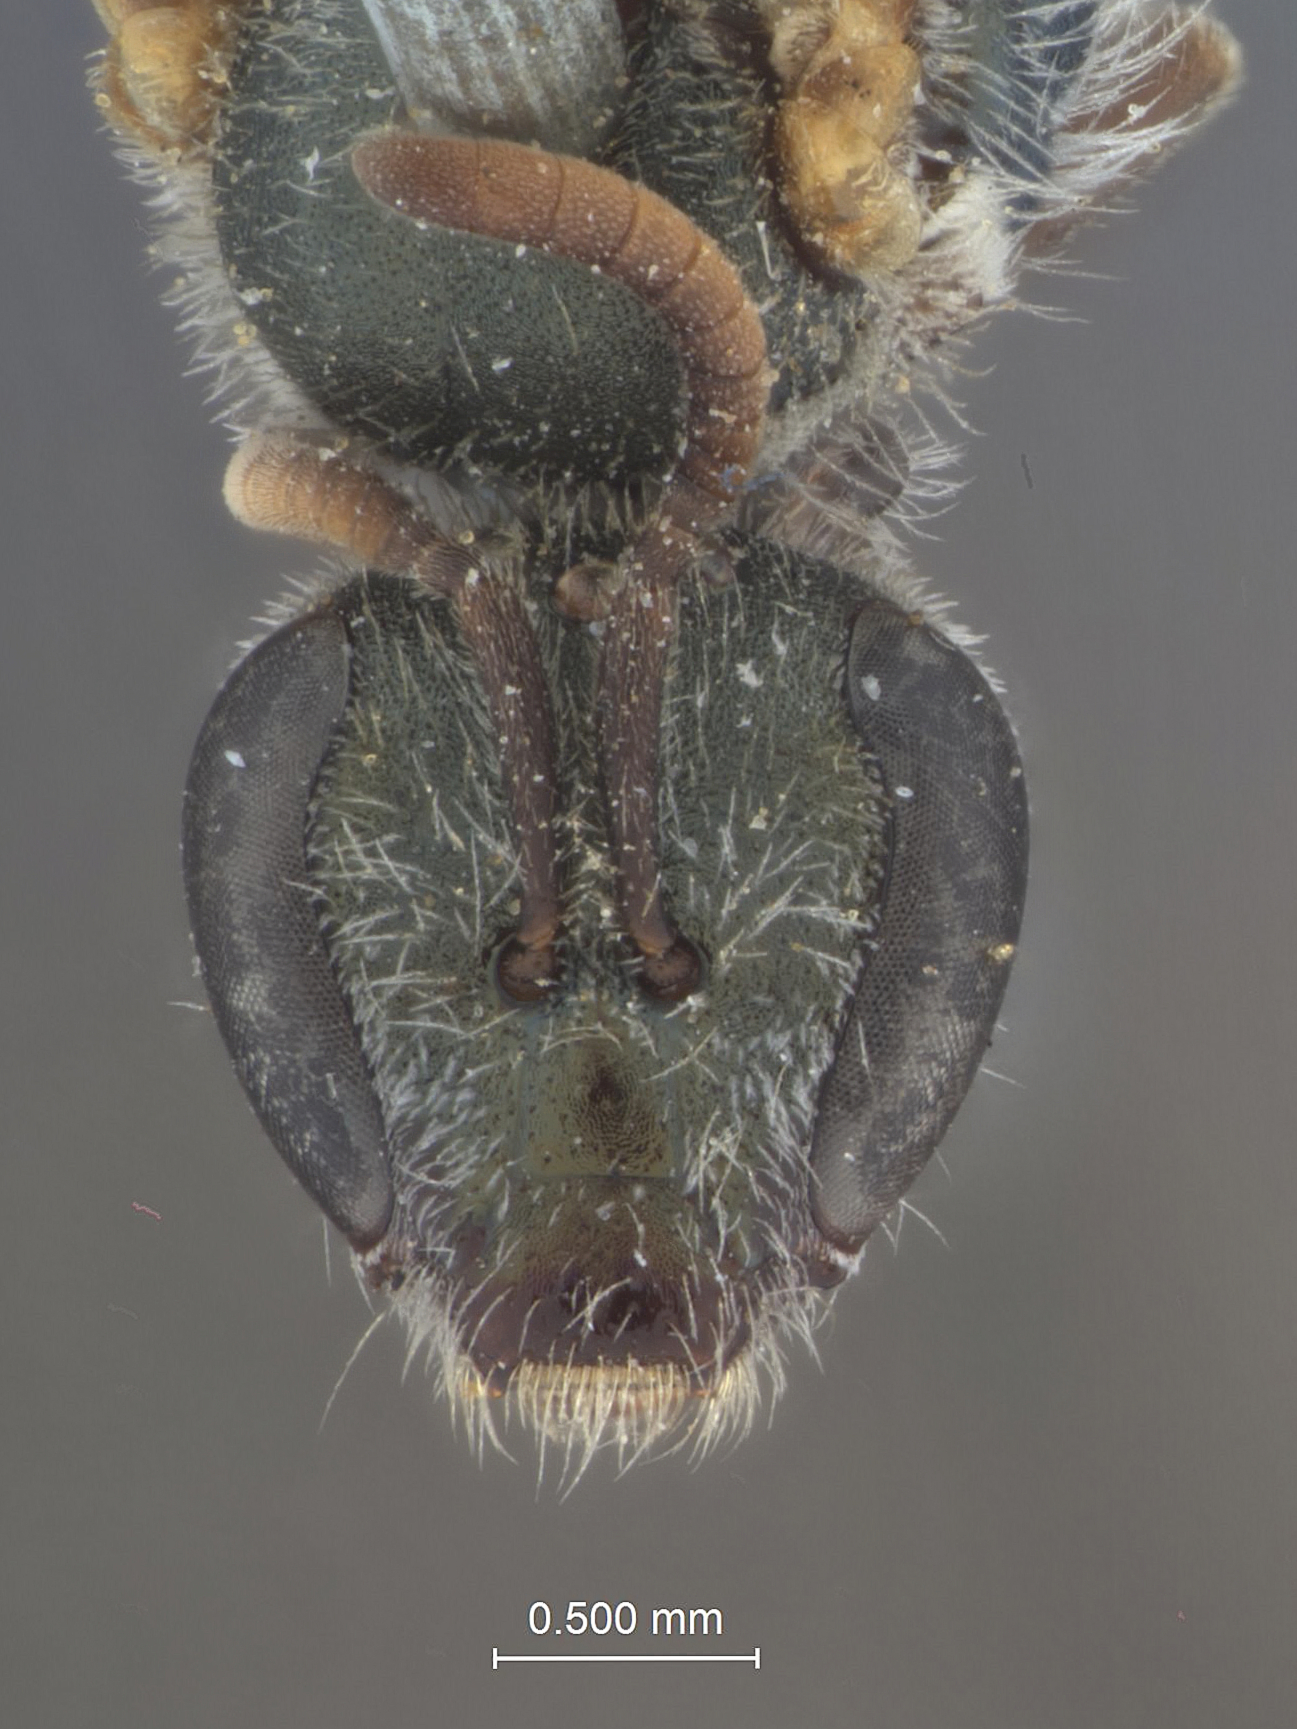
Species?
Halictus petrellus
